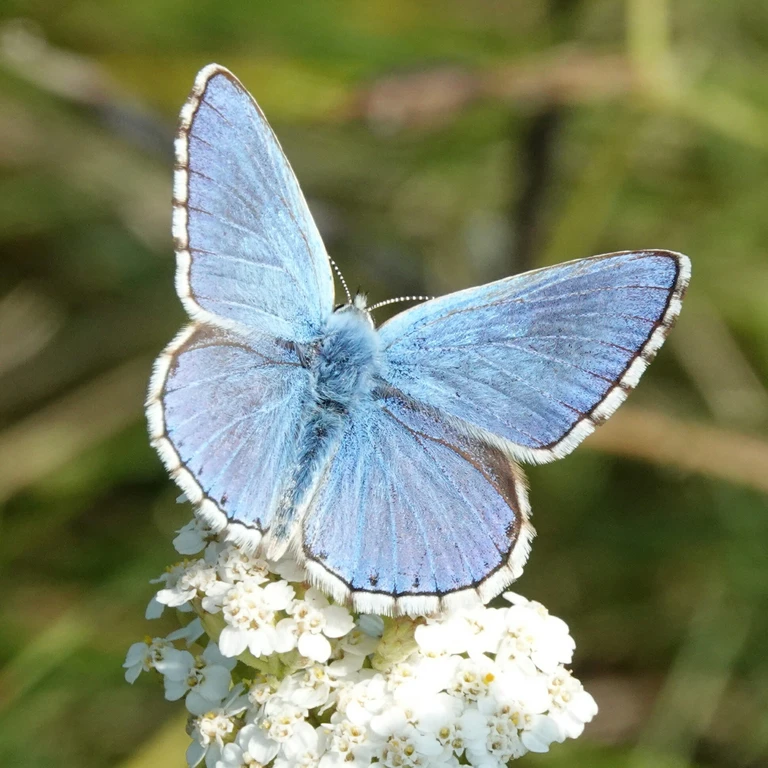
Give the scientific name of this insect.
Lysandra bellargus
